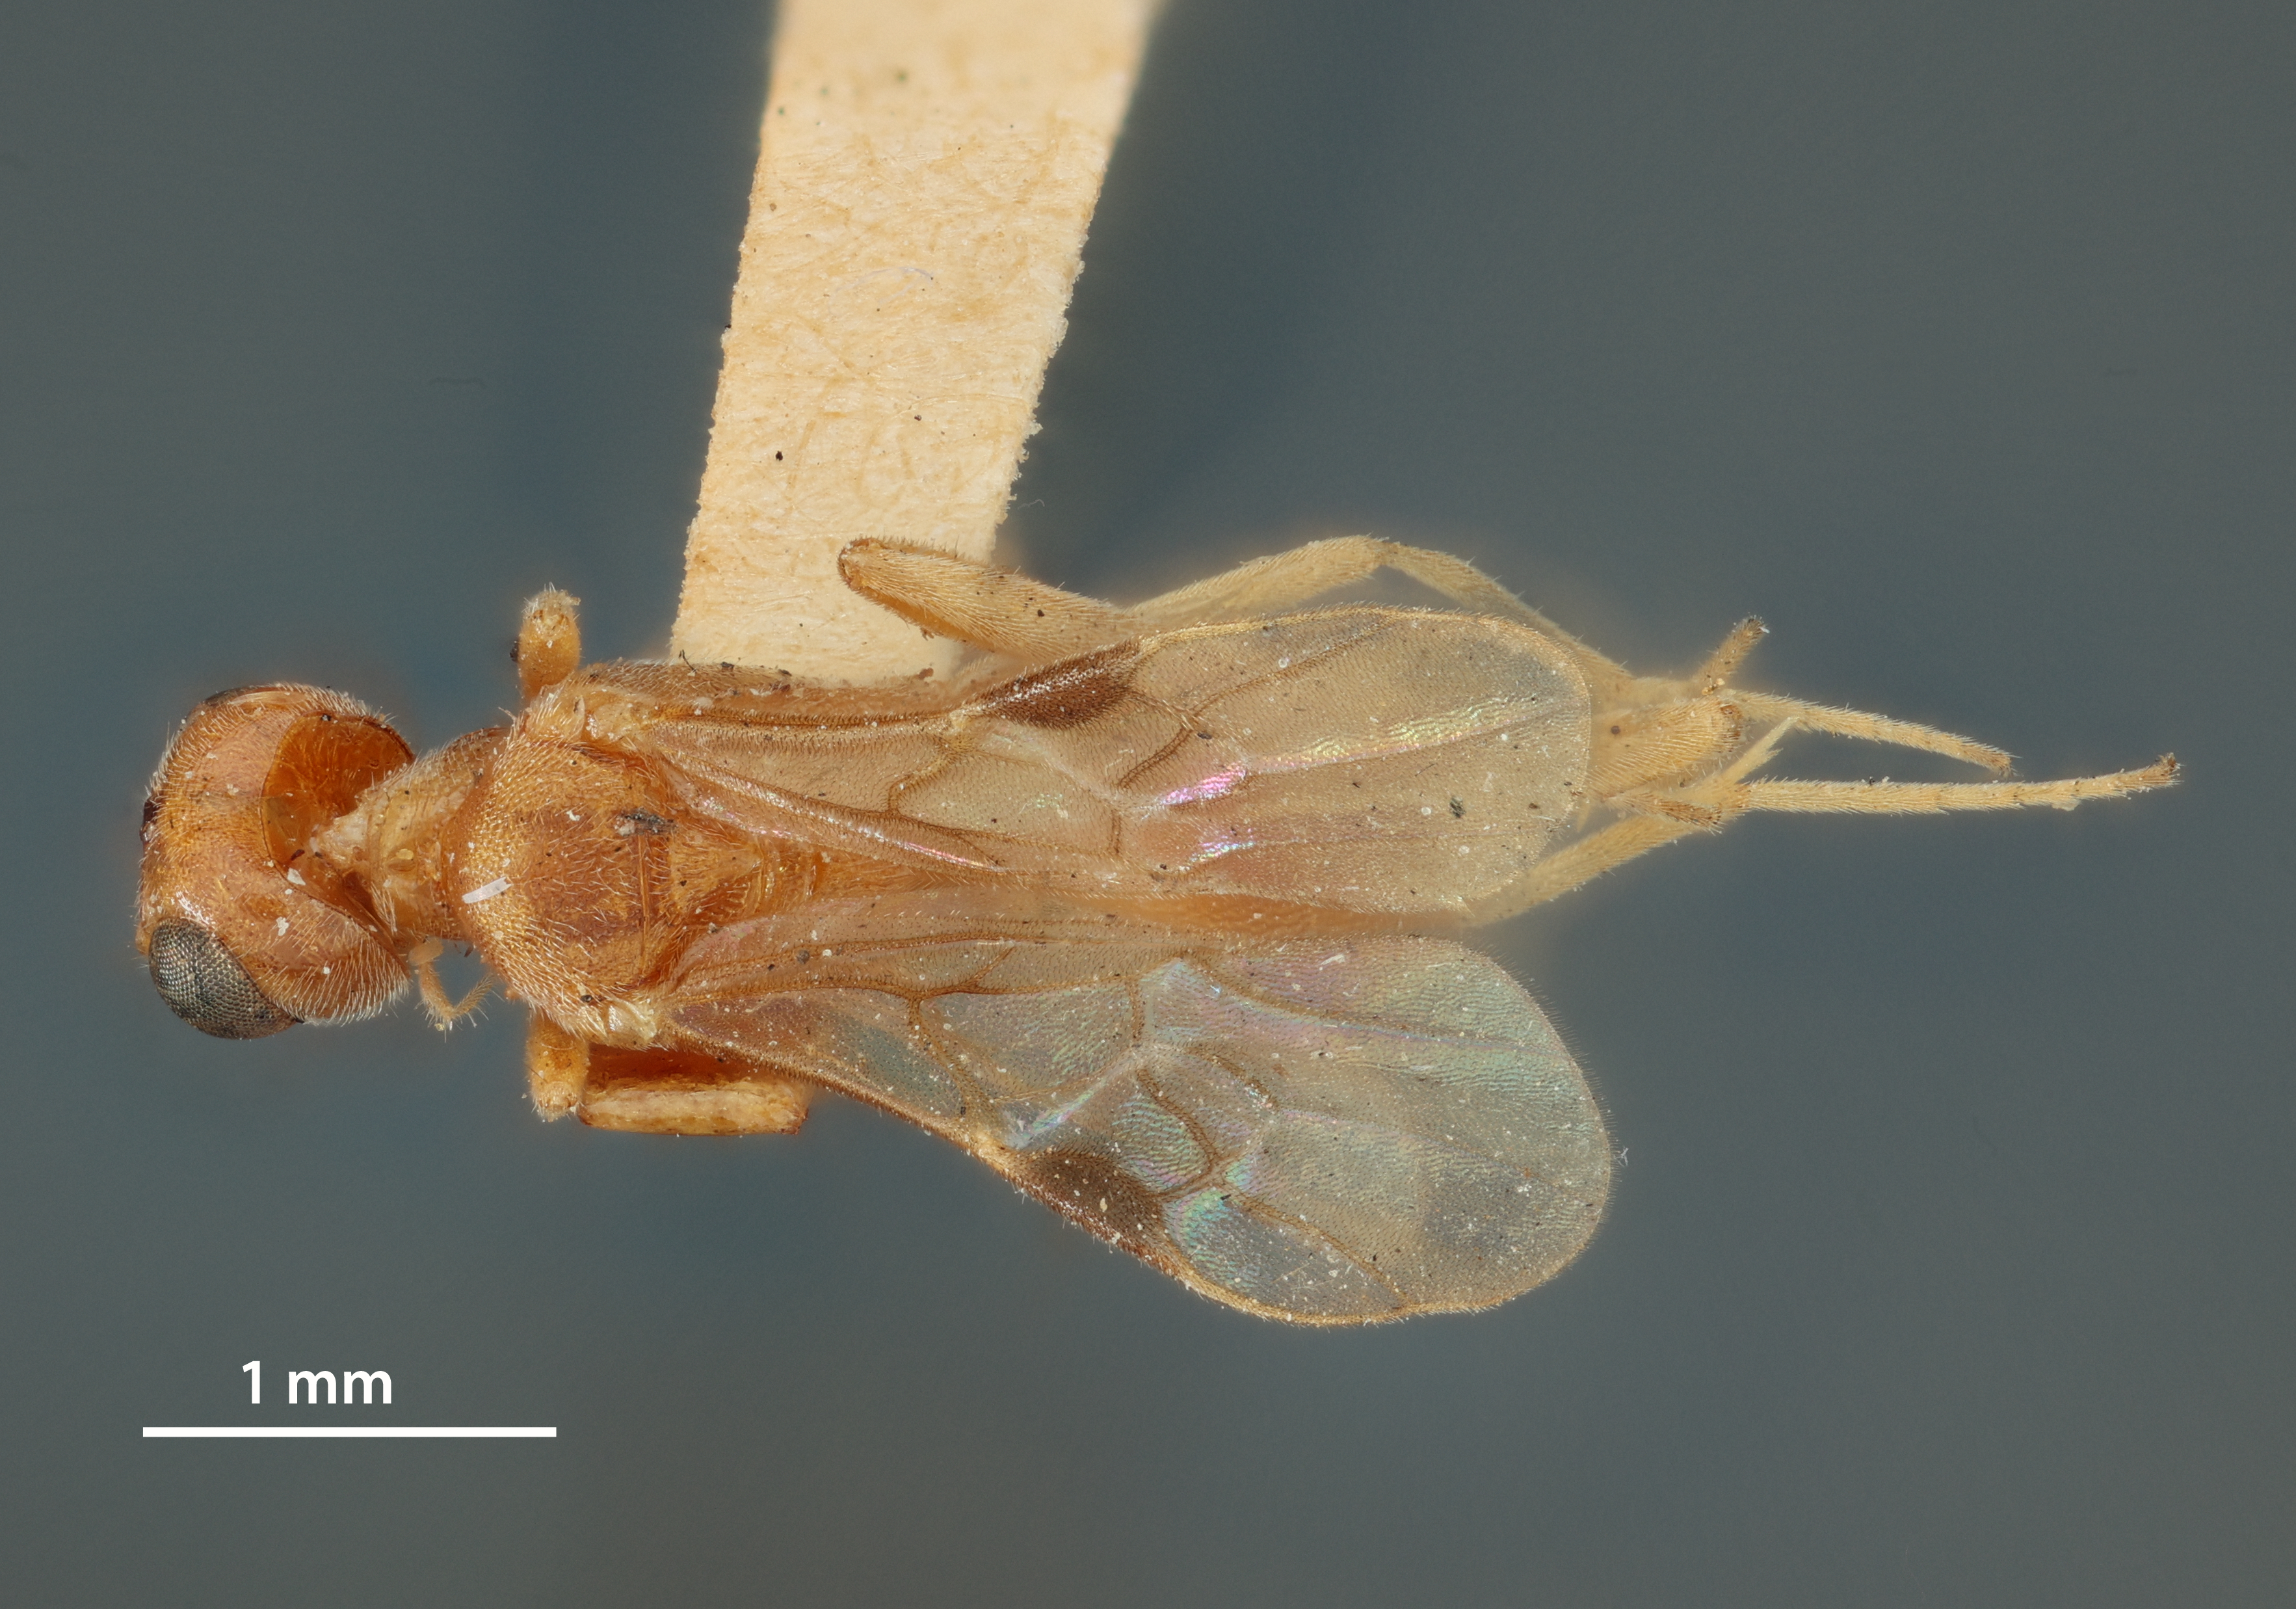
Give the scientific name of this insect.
Phanerotomella similis
